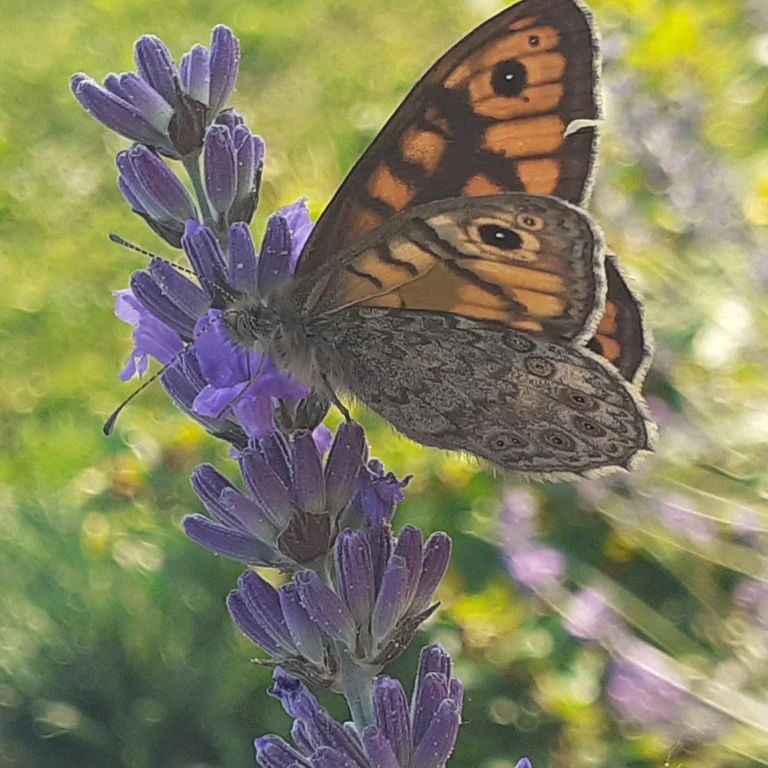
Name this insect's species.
Lasiommata megera (also Pararge megera)
